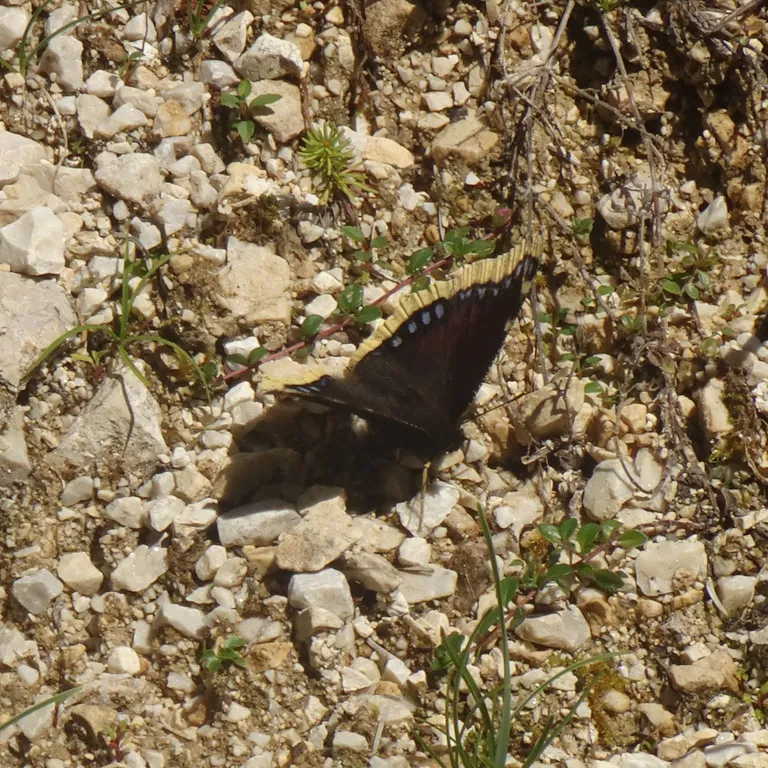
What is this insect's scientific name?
Nymphalis antiopa
